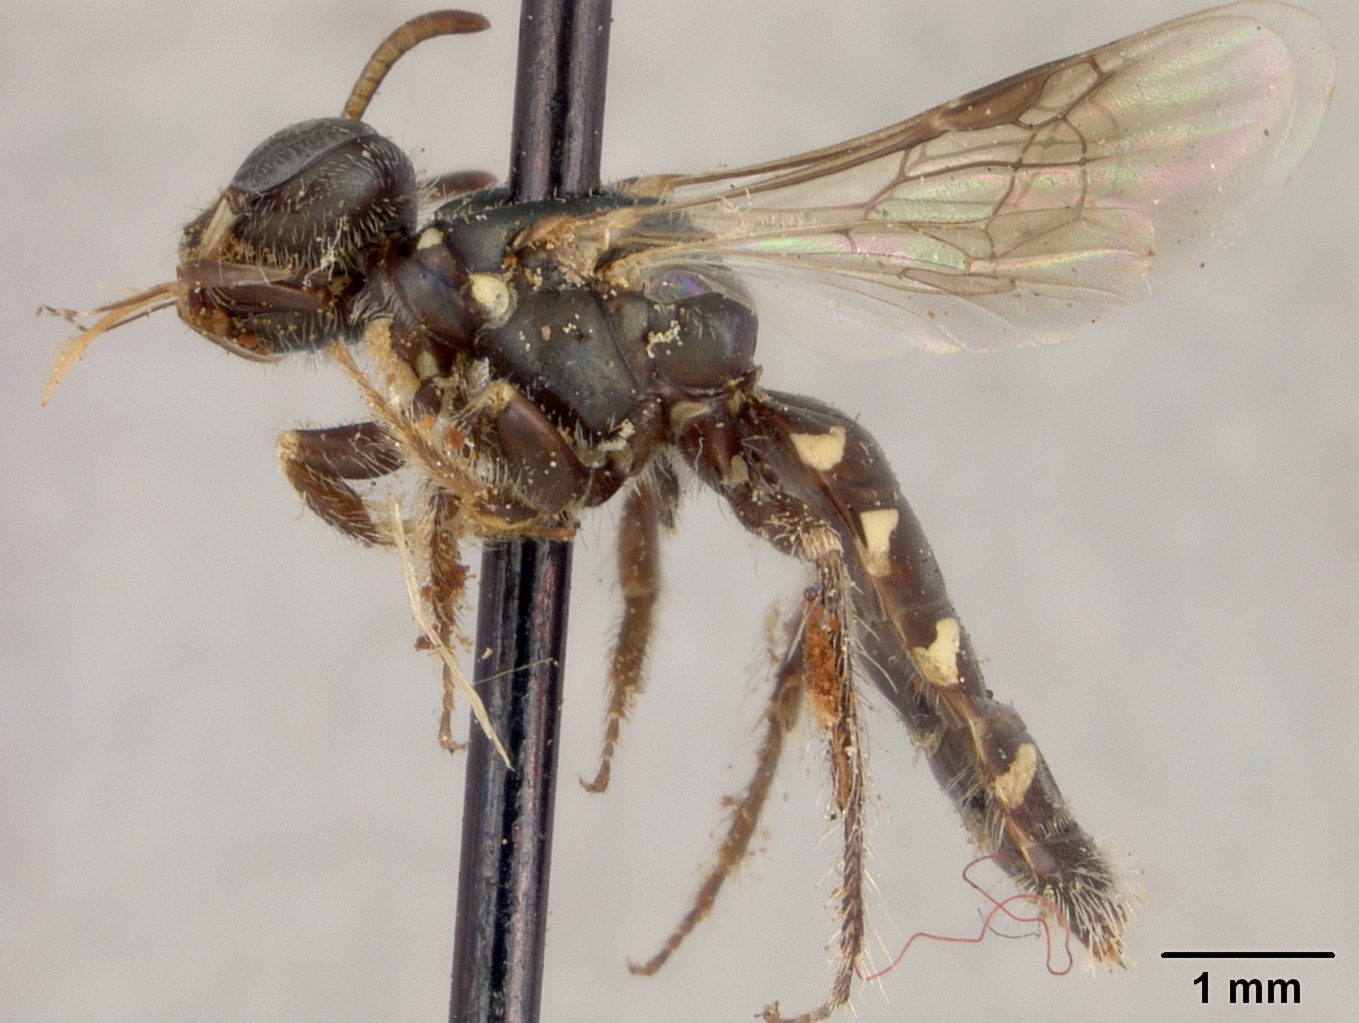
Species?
Perdita octomaculata
